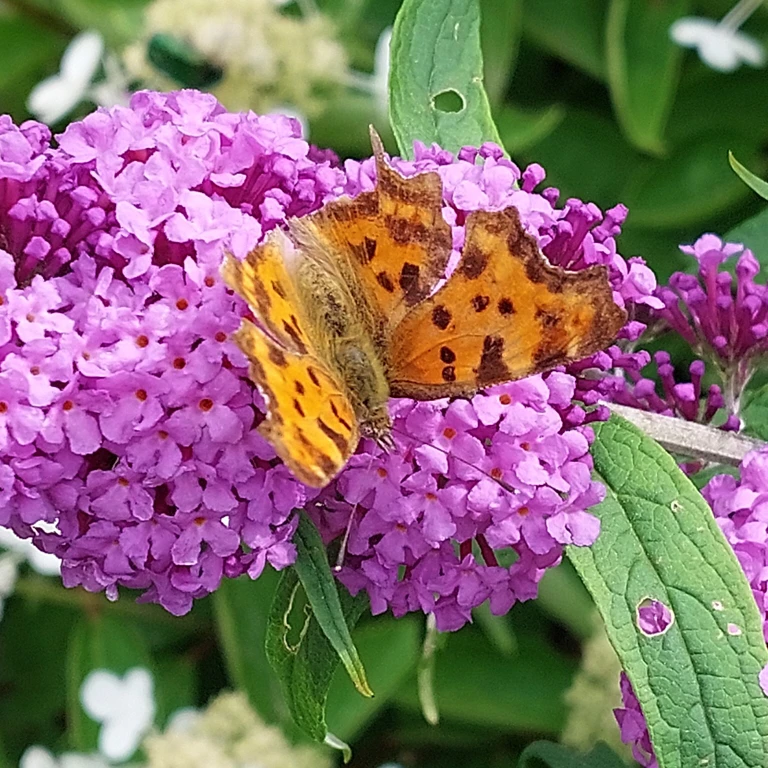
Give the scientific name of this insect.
Polygonia c-album
